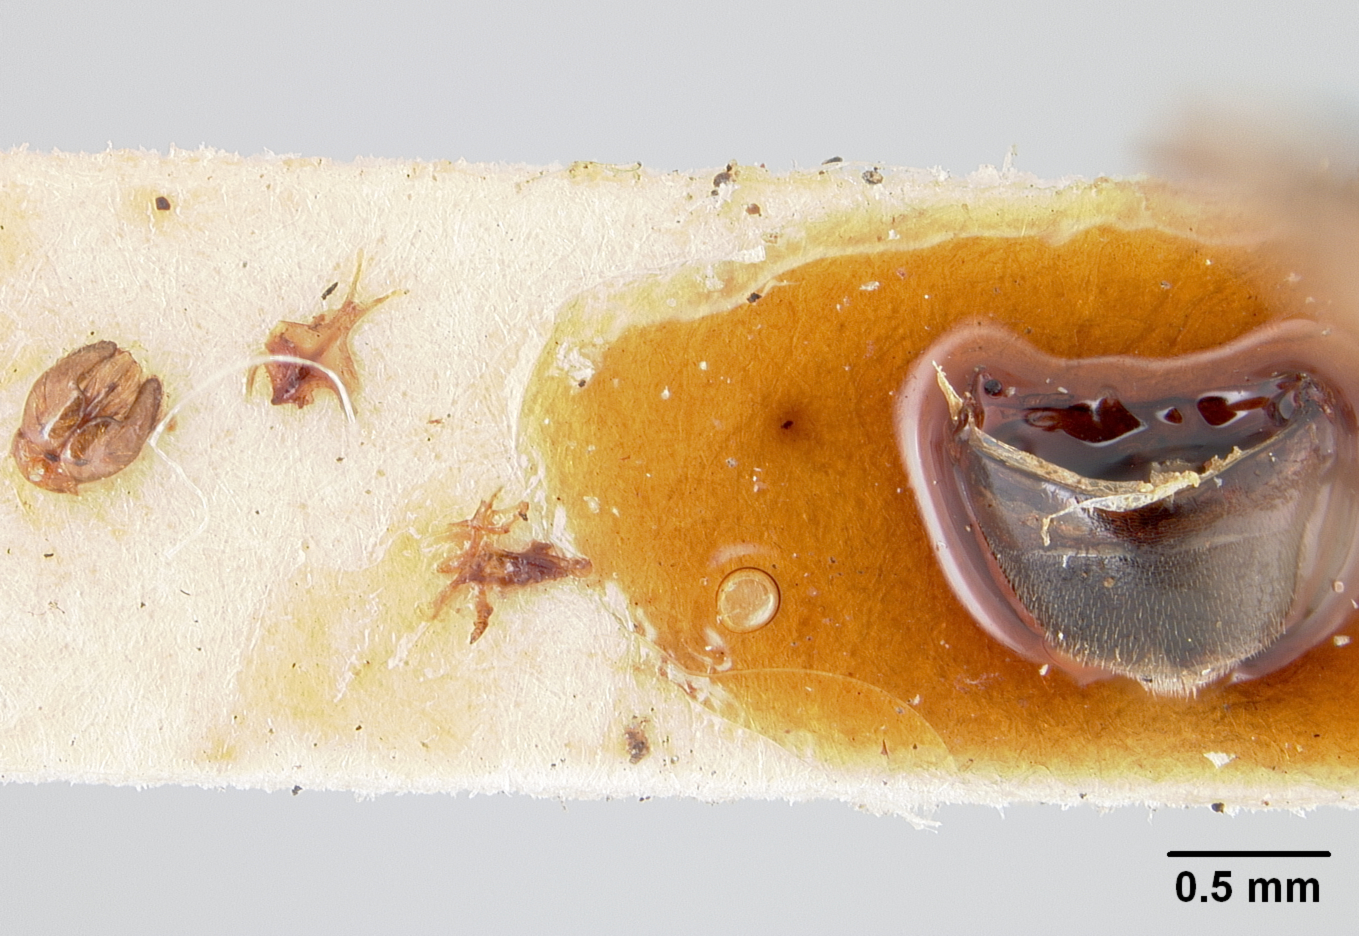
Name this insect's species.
Hylaeus oregonensis
